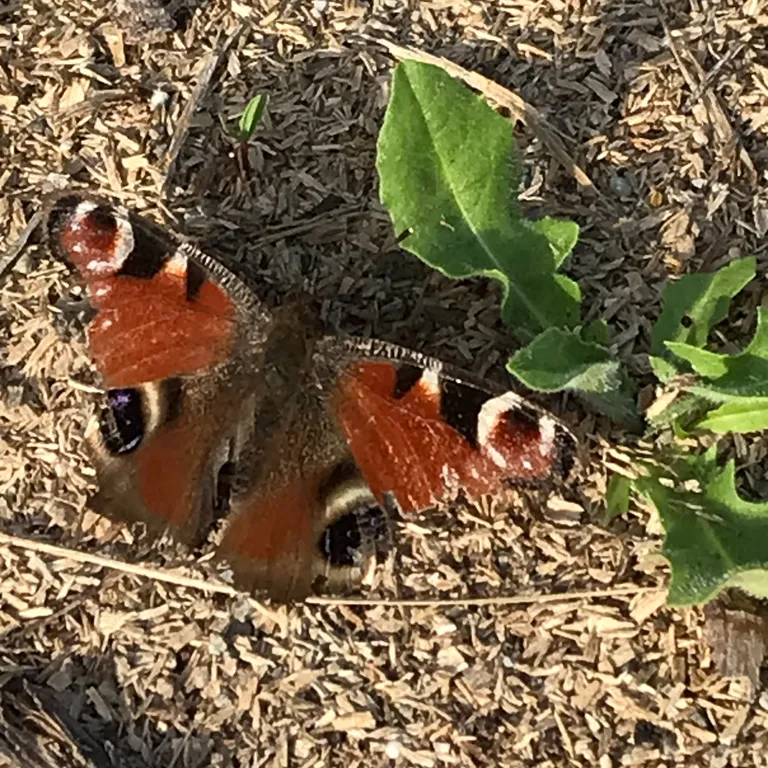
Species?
Aglais io
